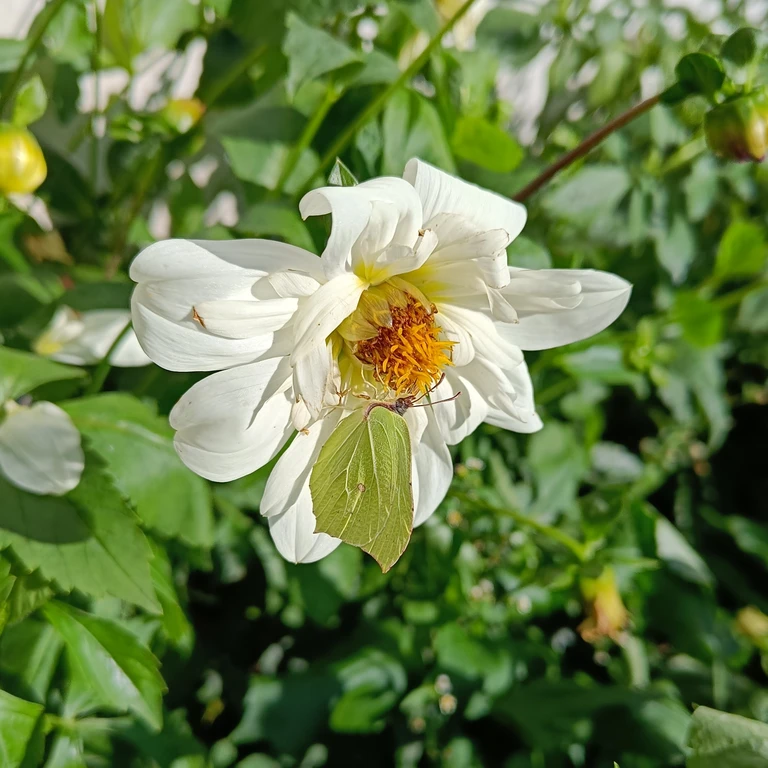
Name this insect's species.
Gonepteryx rhamni
